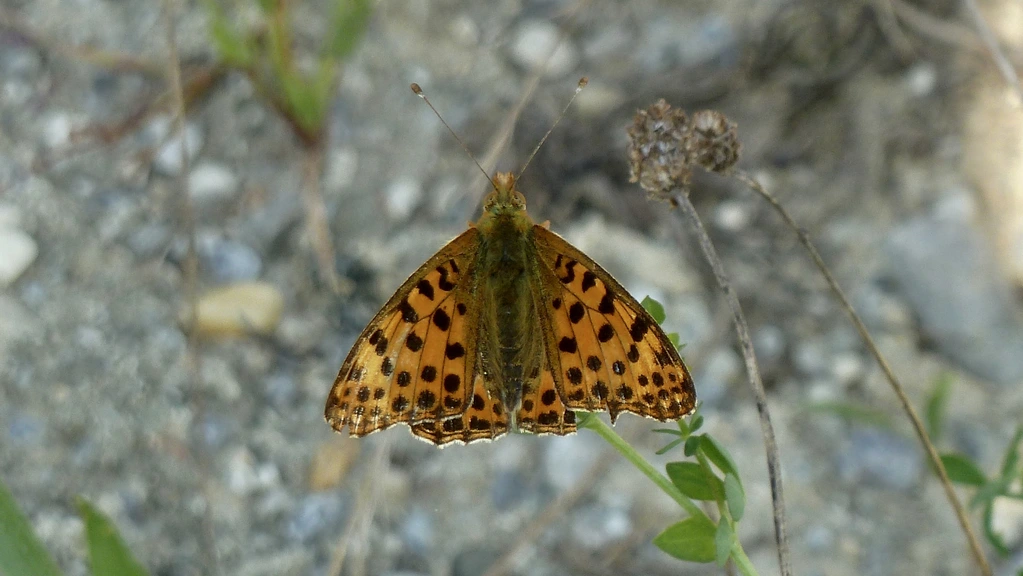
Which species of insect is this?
Issoria lathonia
